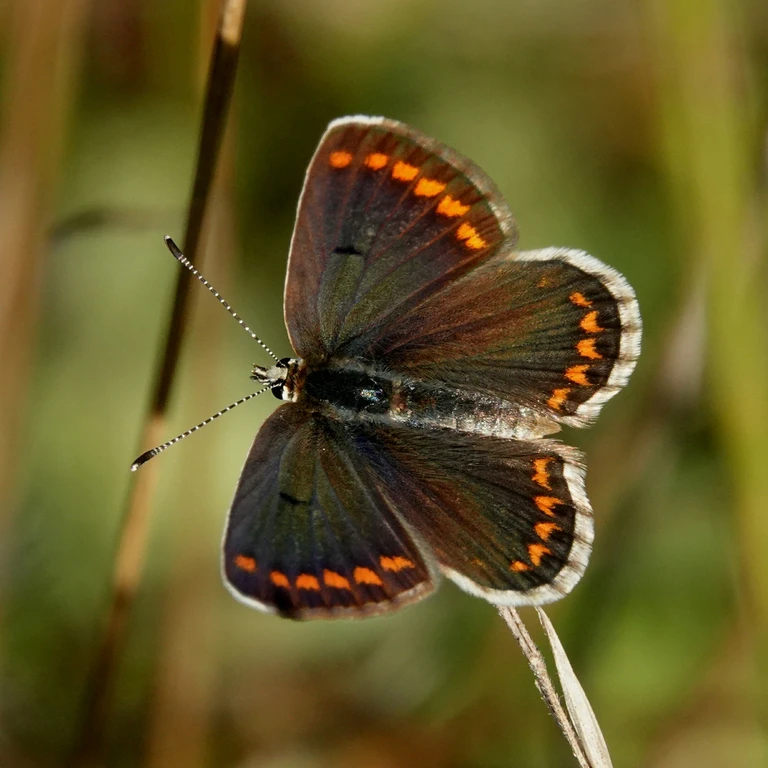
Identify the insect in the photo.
Aricia agestis/artaxerxes
